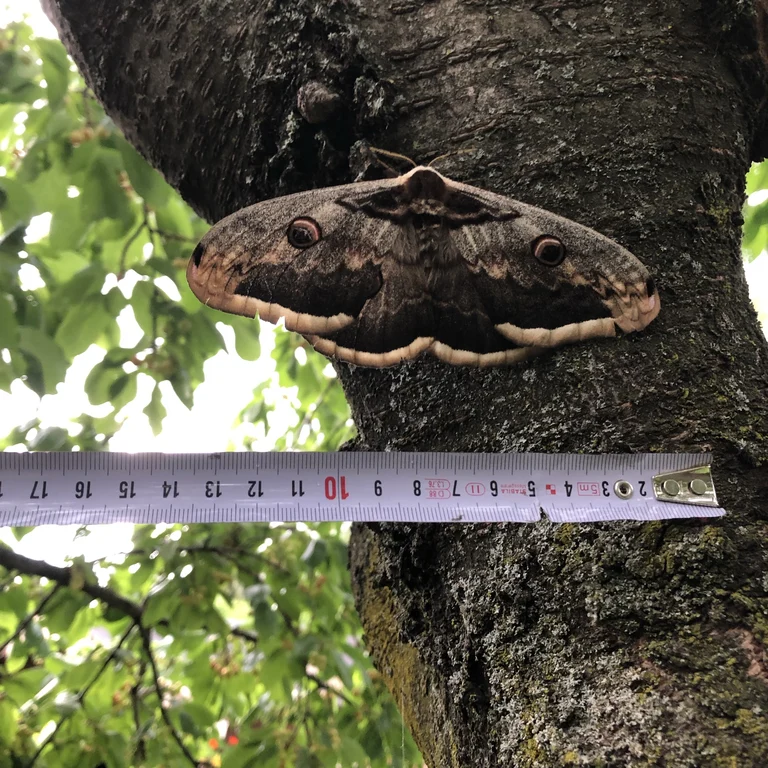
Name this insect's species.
Saturnia pyri
